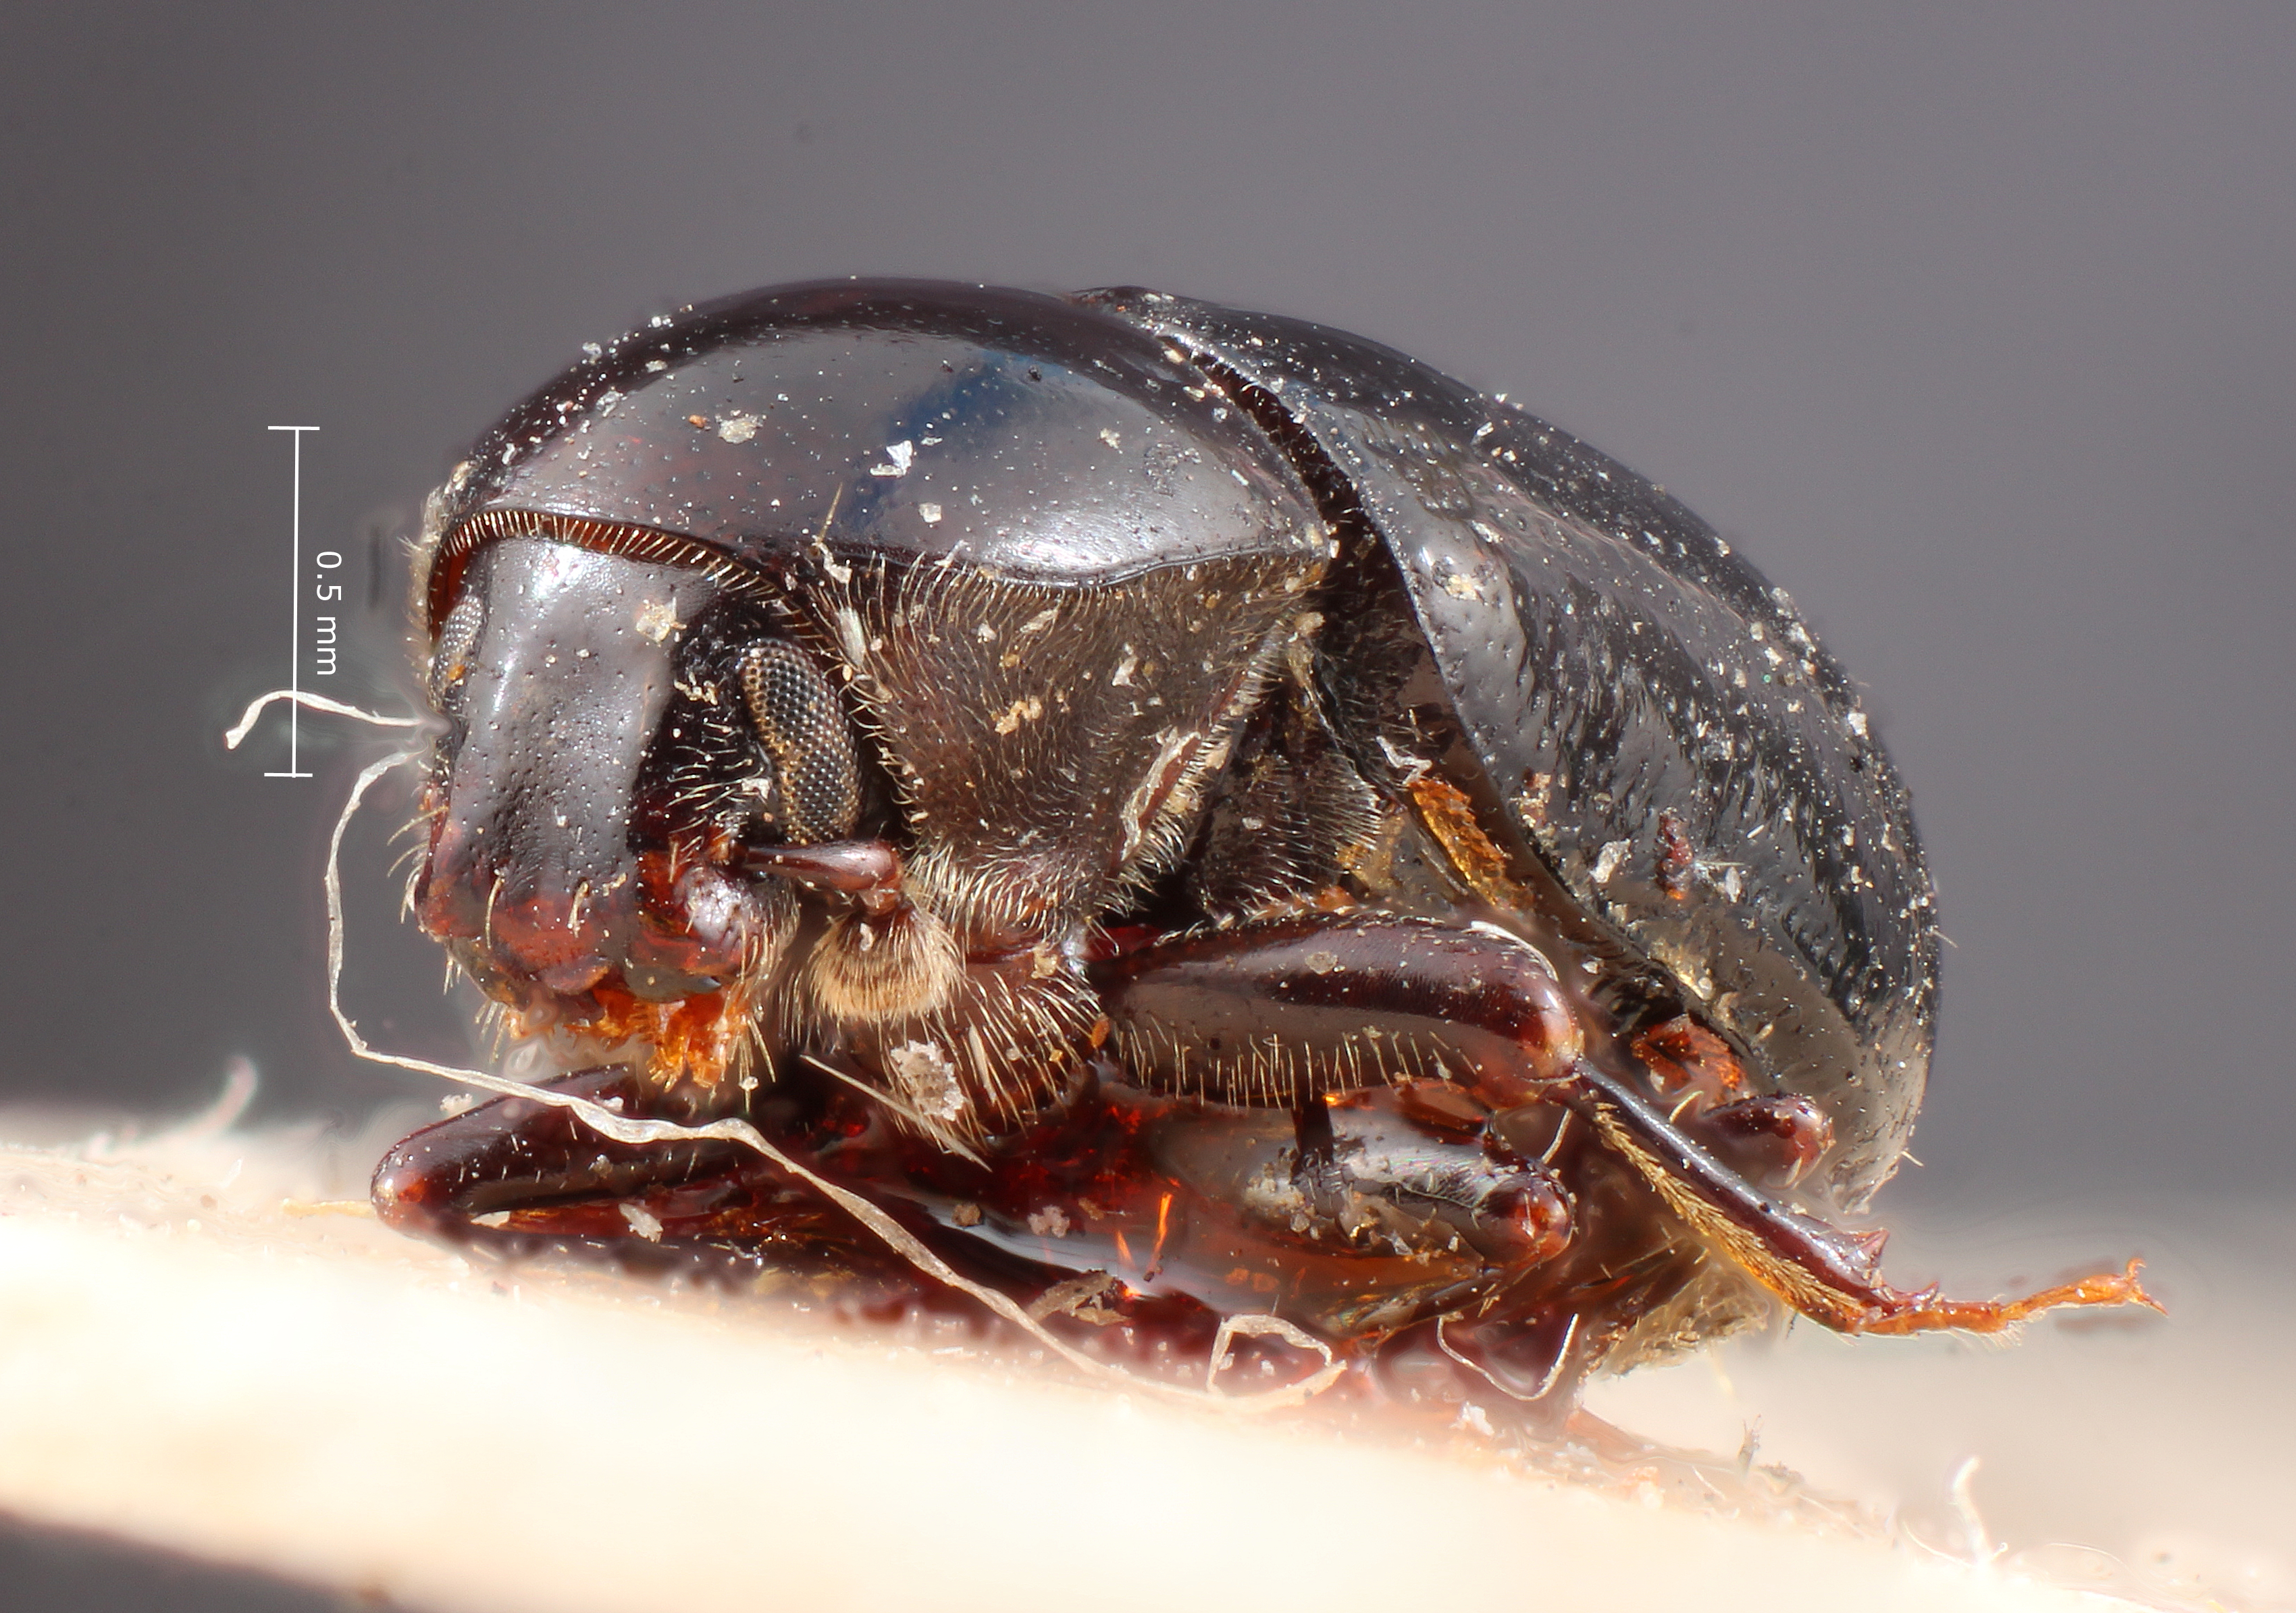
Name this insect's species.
Scolytodes major
